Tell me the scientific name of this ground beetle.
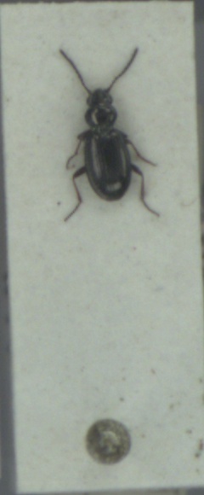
Bembidion lampros
